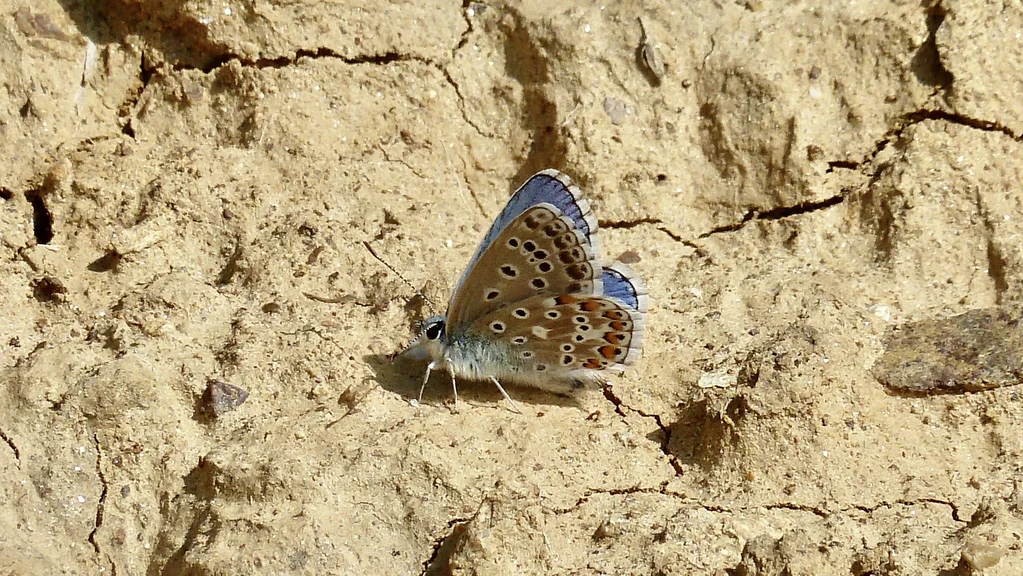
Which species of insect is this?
Lysandra bellargus
